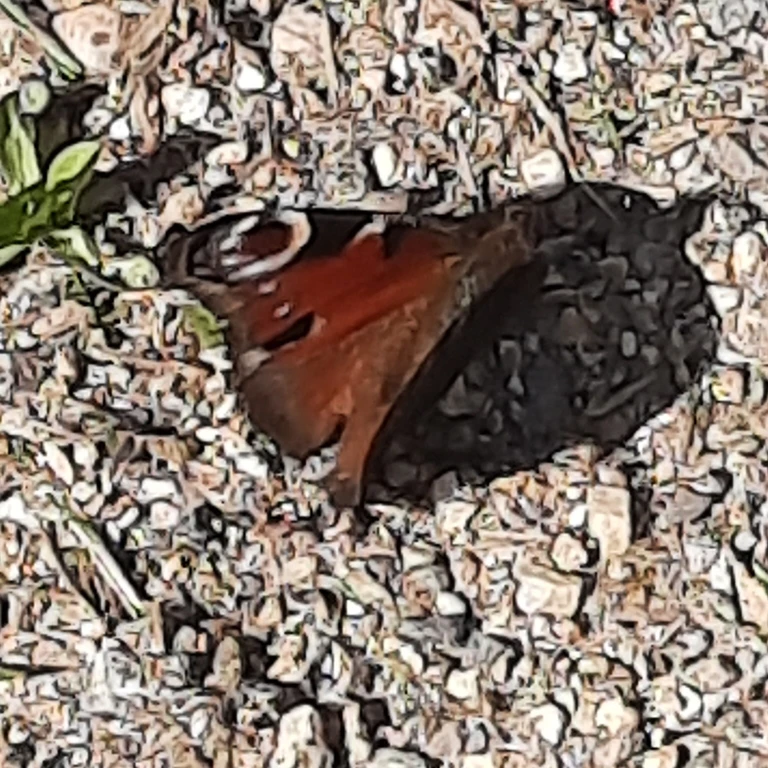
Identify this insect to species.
Aglais io
